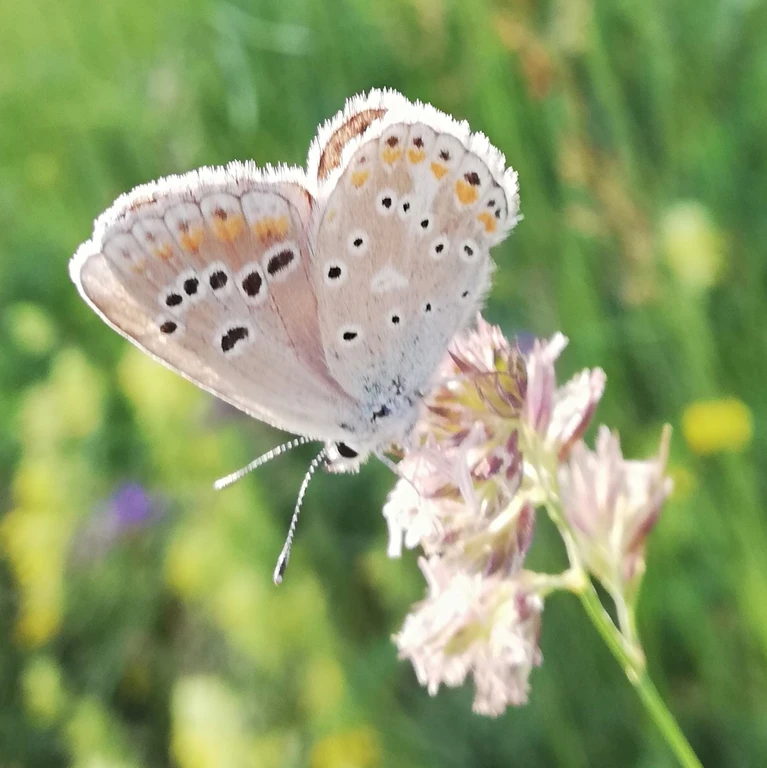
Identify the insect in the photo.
Polyommatus dorylas
